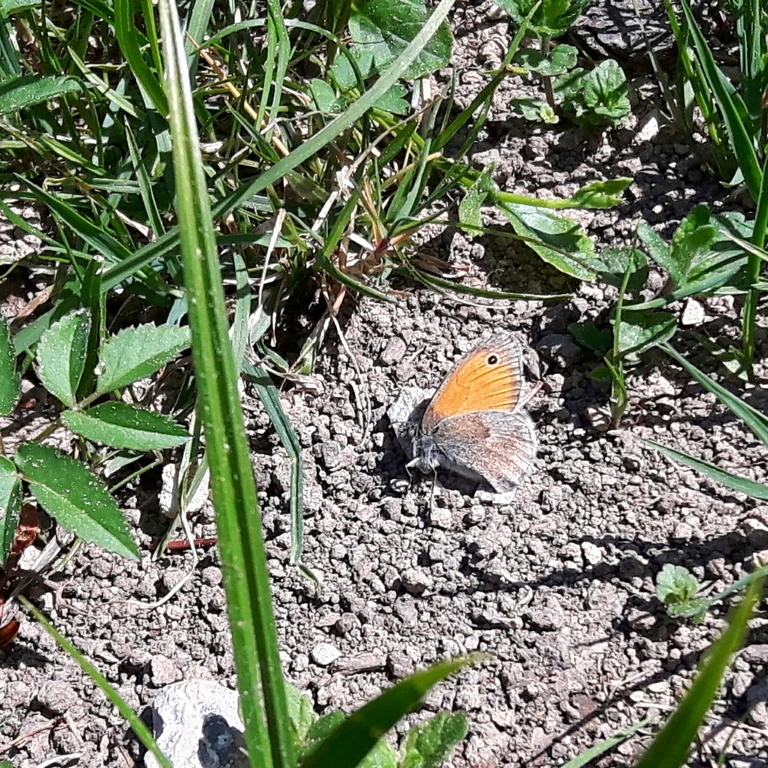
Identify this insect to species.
Coenonympha pamphilus
